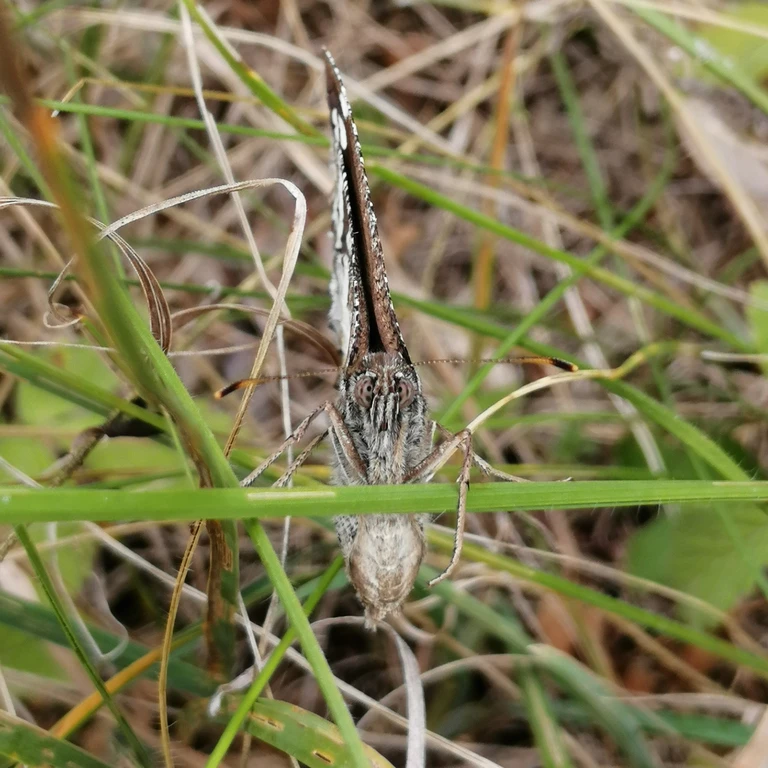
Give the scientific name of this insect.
Brintesia circe
